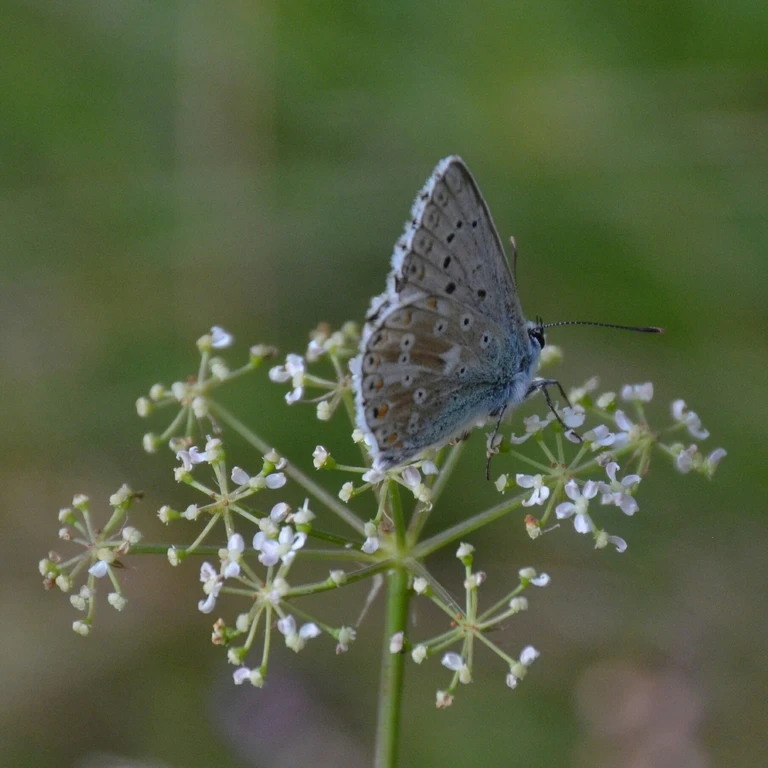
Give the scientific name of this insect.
Lysandra coridon
